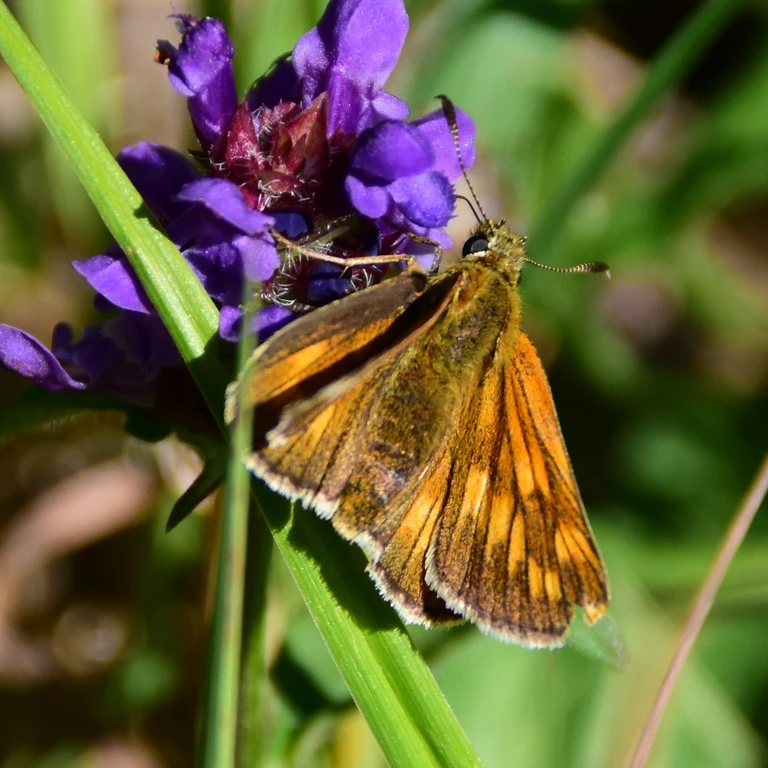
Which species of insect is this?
Ochlodes sylvanus (also Ochlodes venata)
